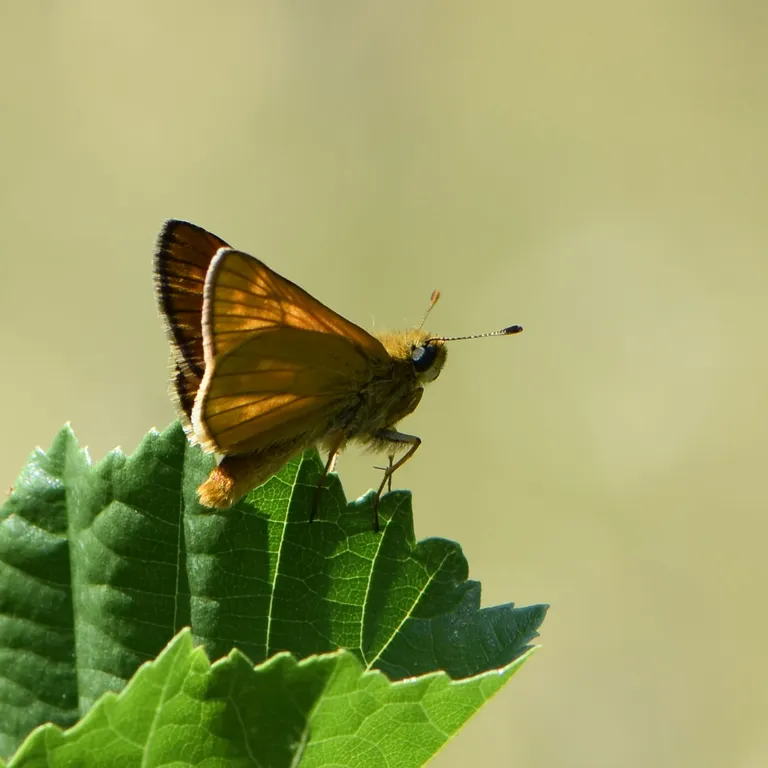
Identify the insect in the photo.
Ochlodes sylvanus (also Ochlodes venata)
